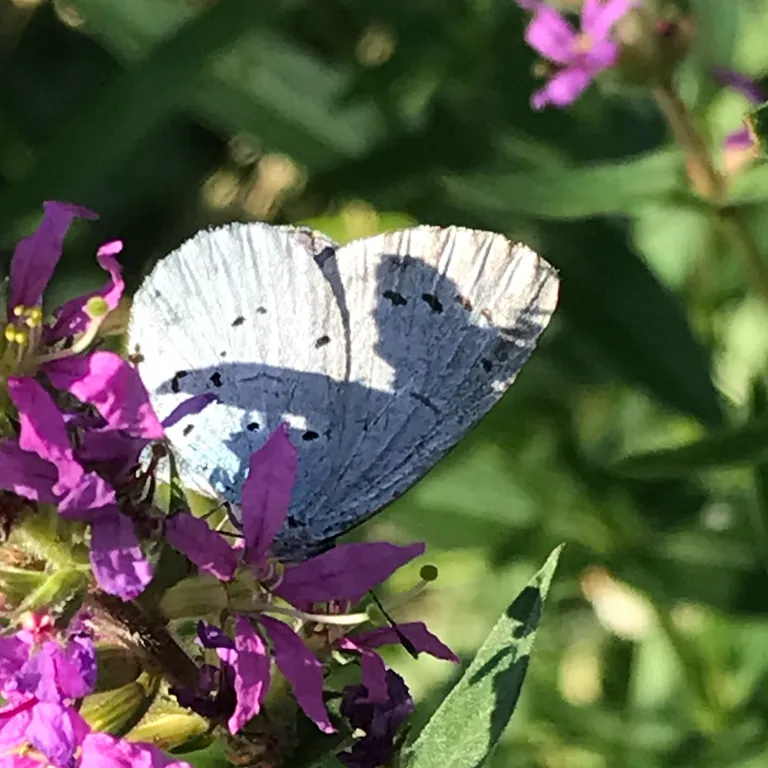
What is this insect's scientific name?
Celastrina argiolus
